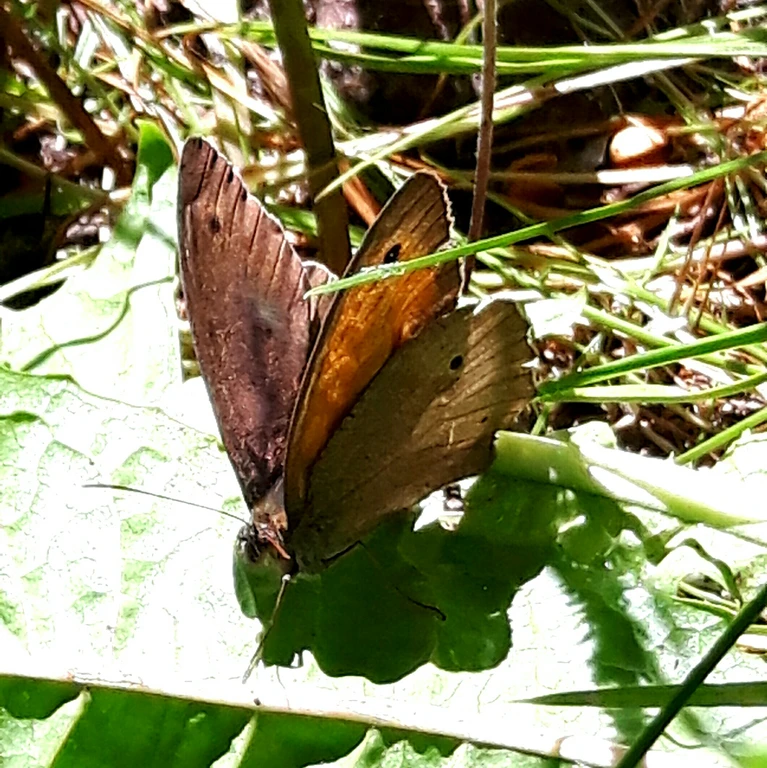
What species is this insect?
Maniola jurtina
